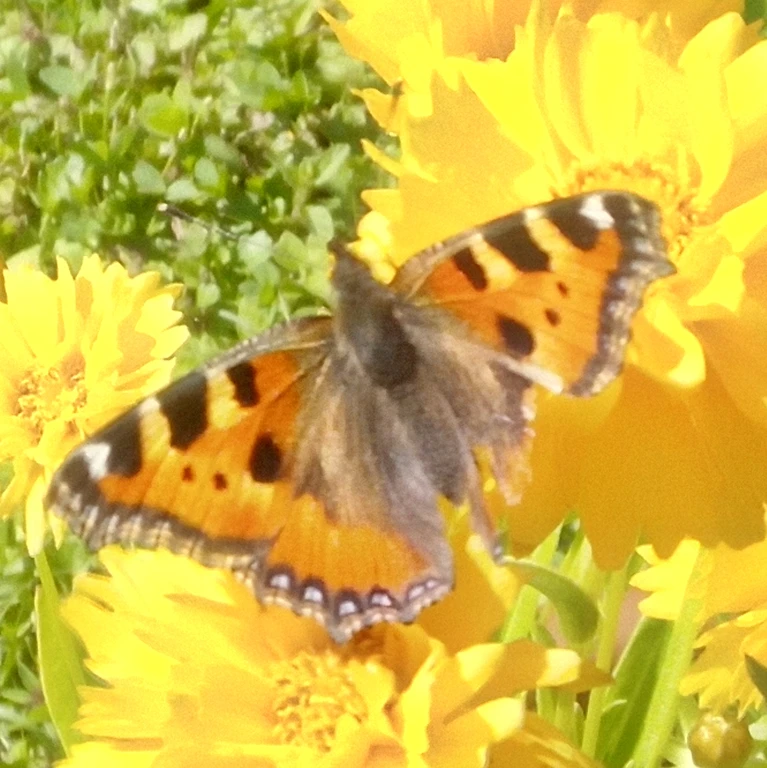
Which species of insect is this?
Aglais urticae
